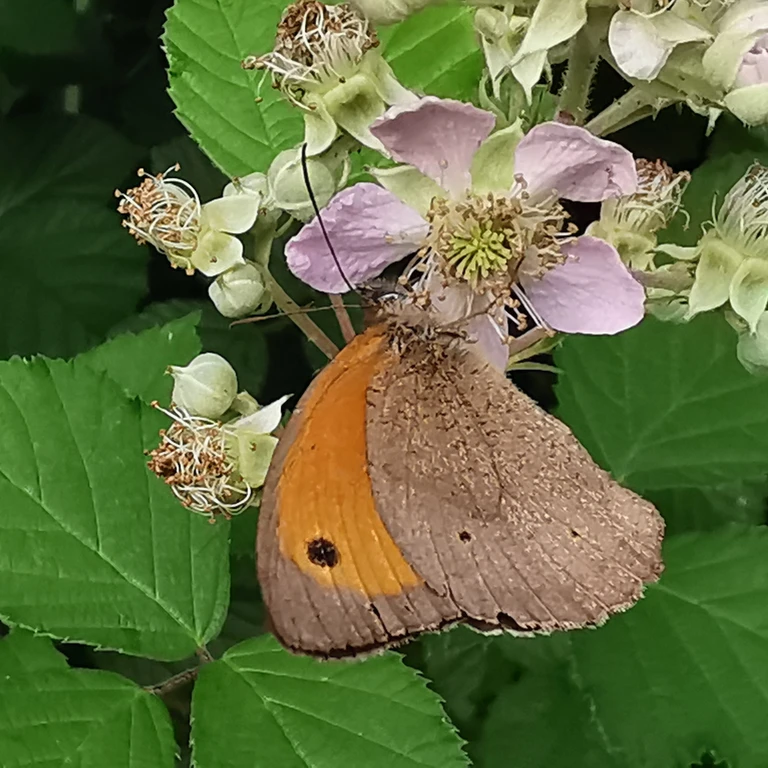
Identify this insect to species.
Maniola jurtina
